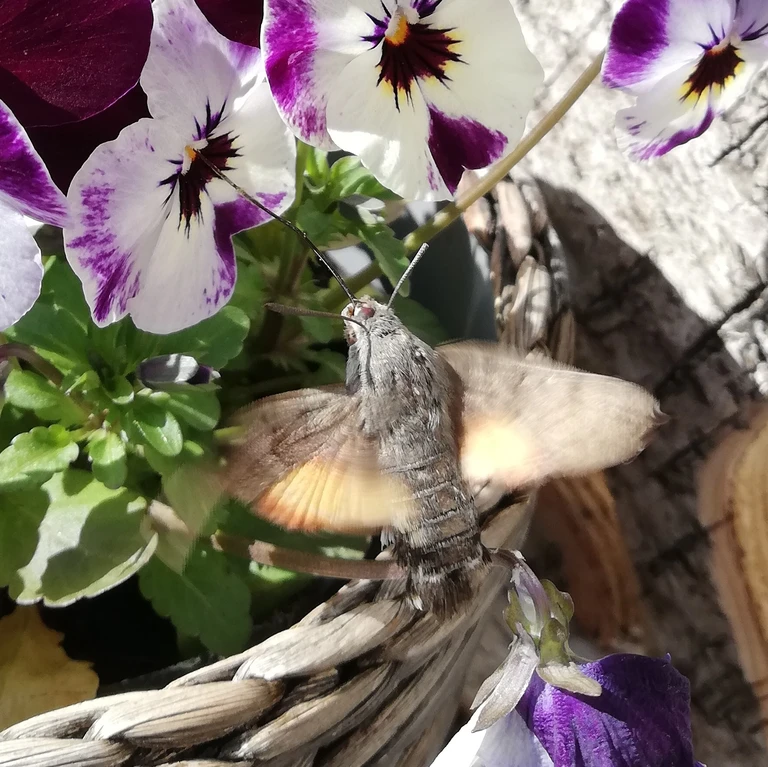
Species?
Macroglossum stellatarum
